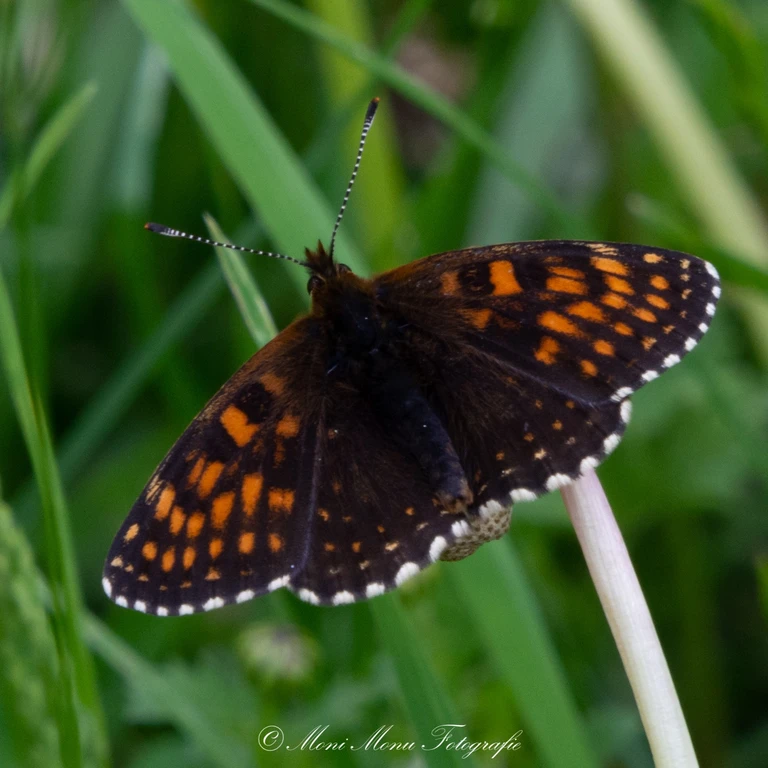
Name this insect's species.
Melitaea diamina
